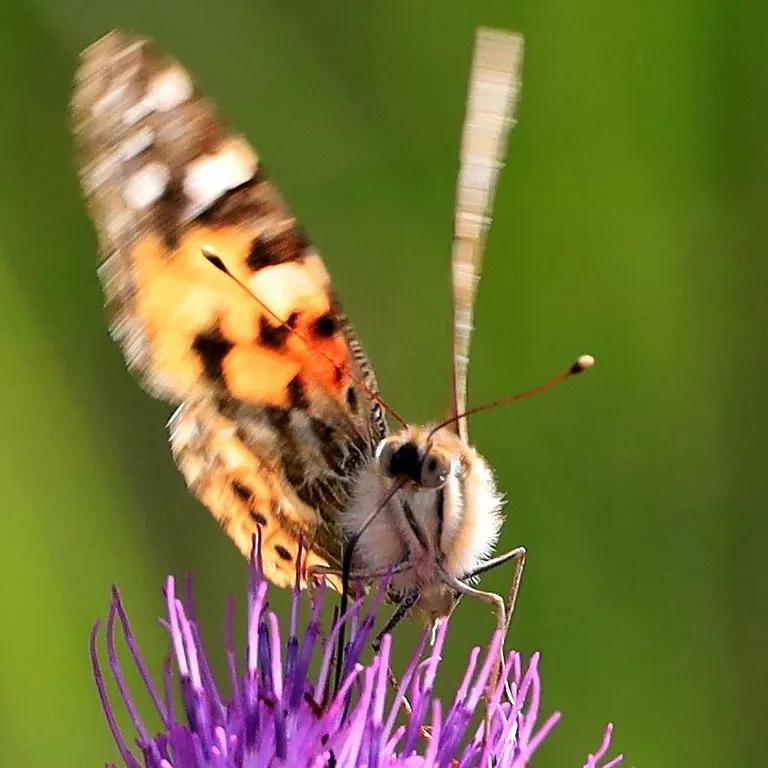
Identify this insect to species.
Vanessa cardui
